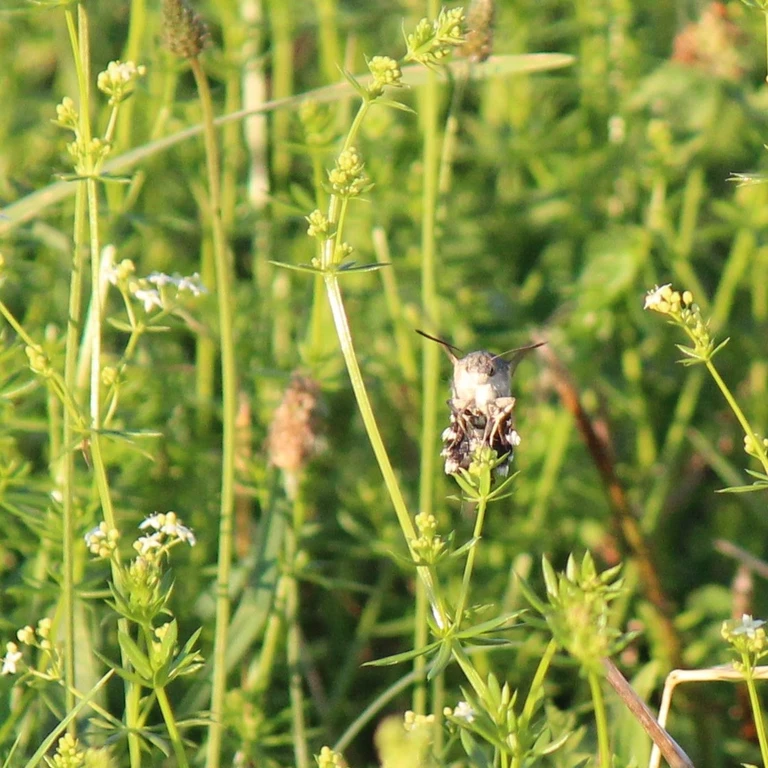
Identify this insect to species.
Macroglossum stellatarum
